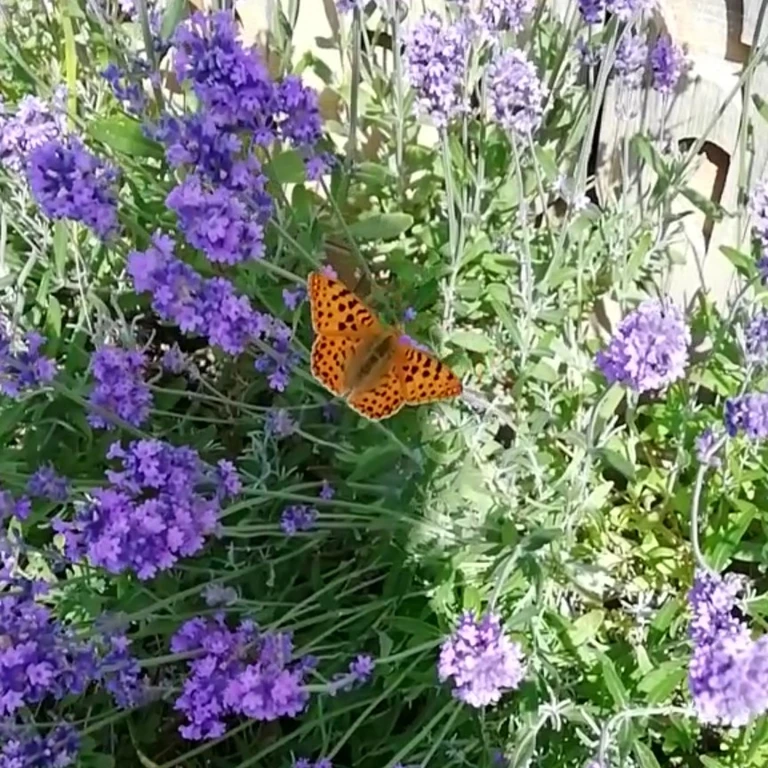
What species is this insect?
Issoria lathonia
